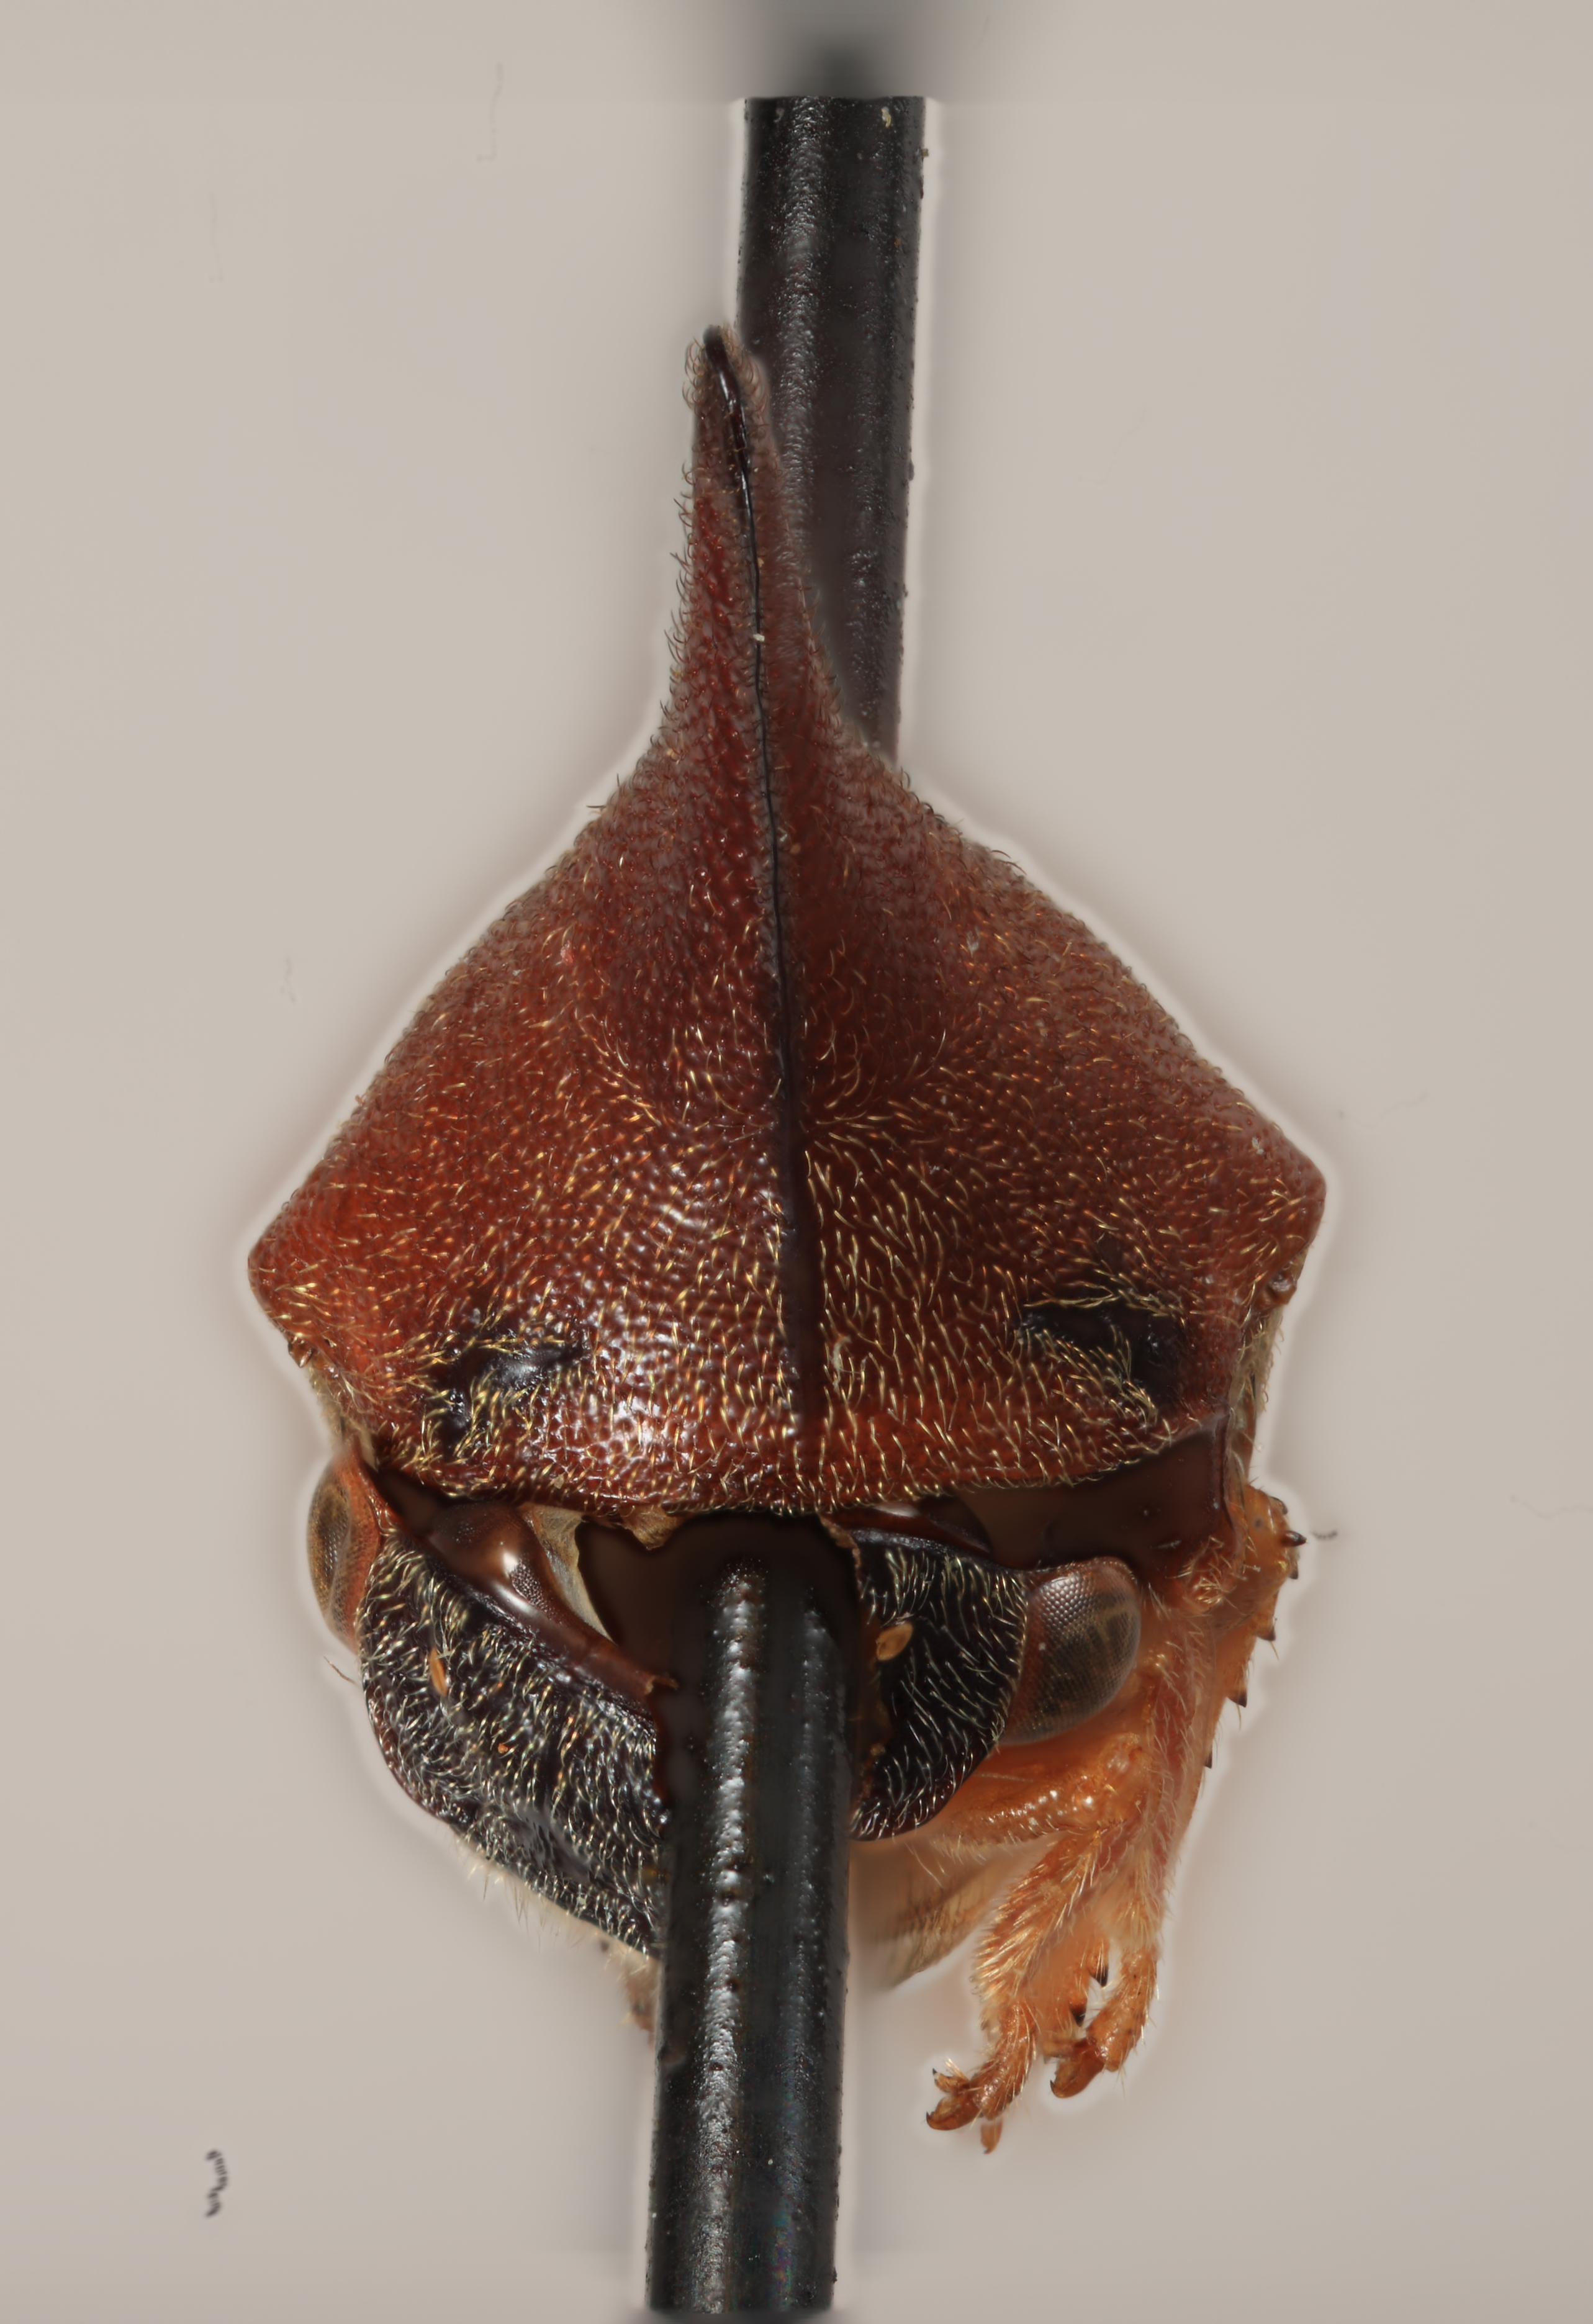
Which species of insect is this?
Aconophora coffea
